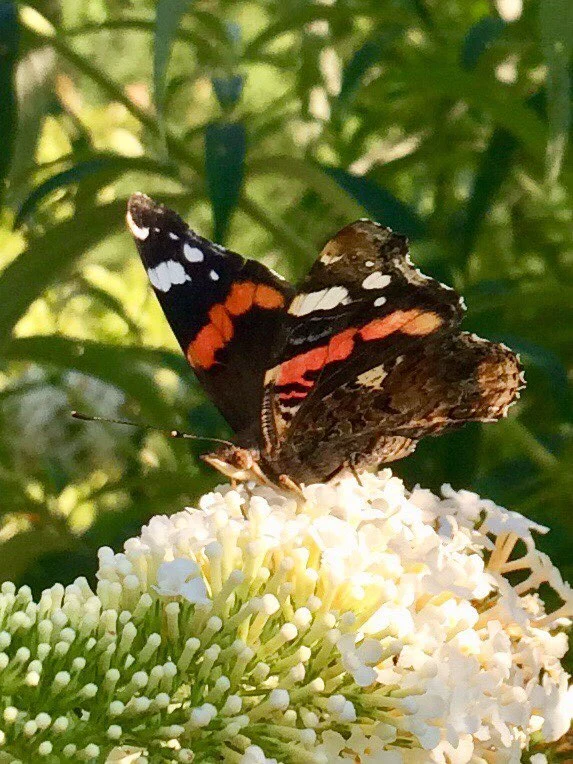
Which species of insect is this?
Vanessa atalanta
